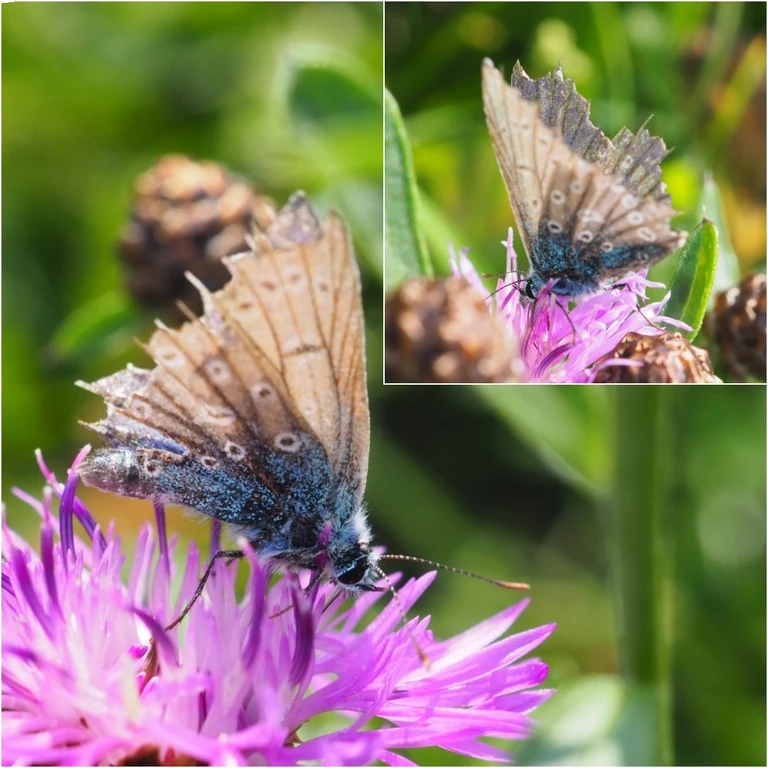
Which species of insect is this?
Polyommatus icarus
